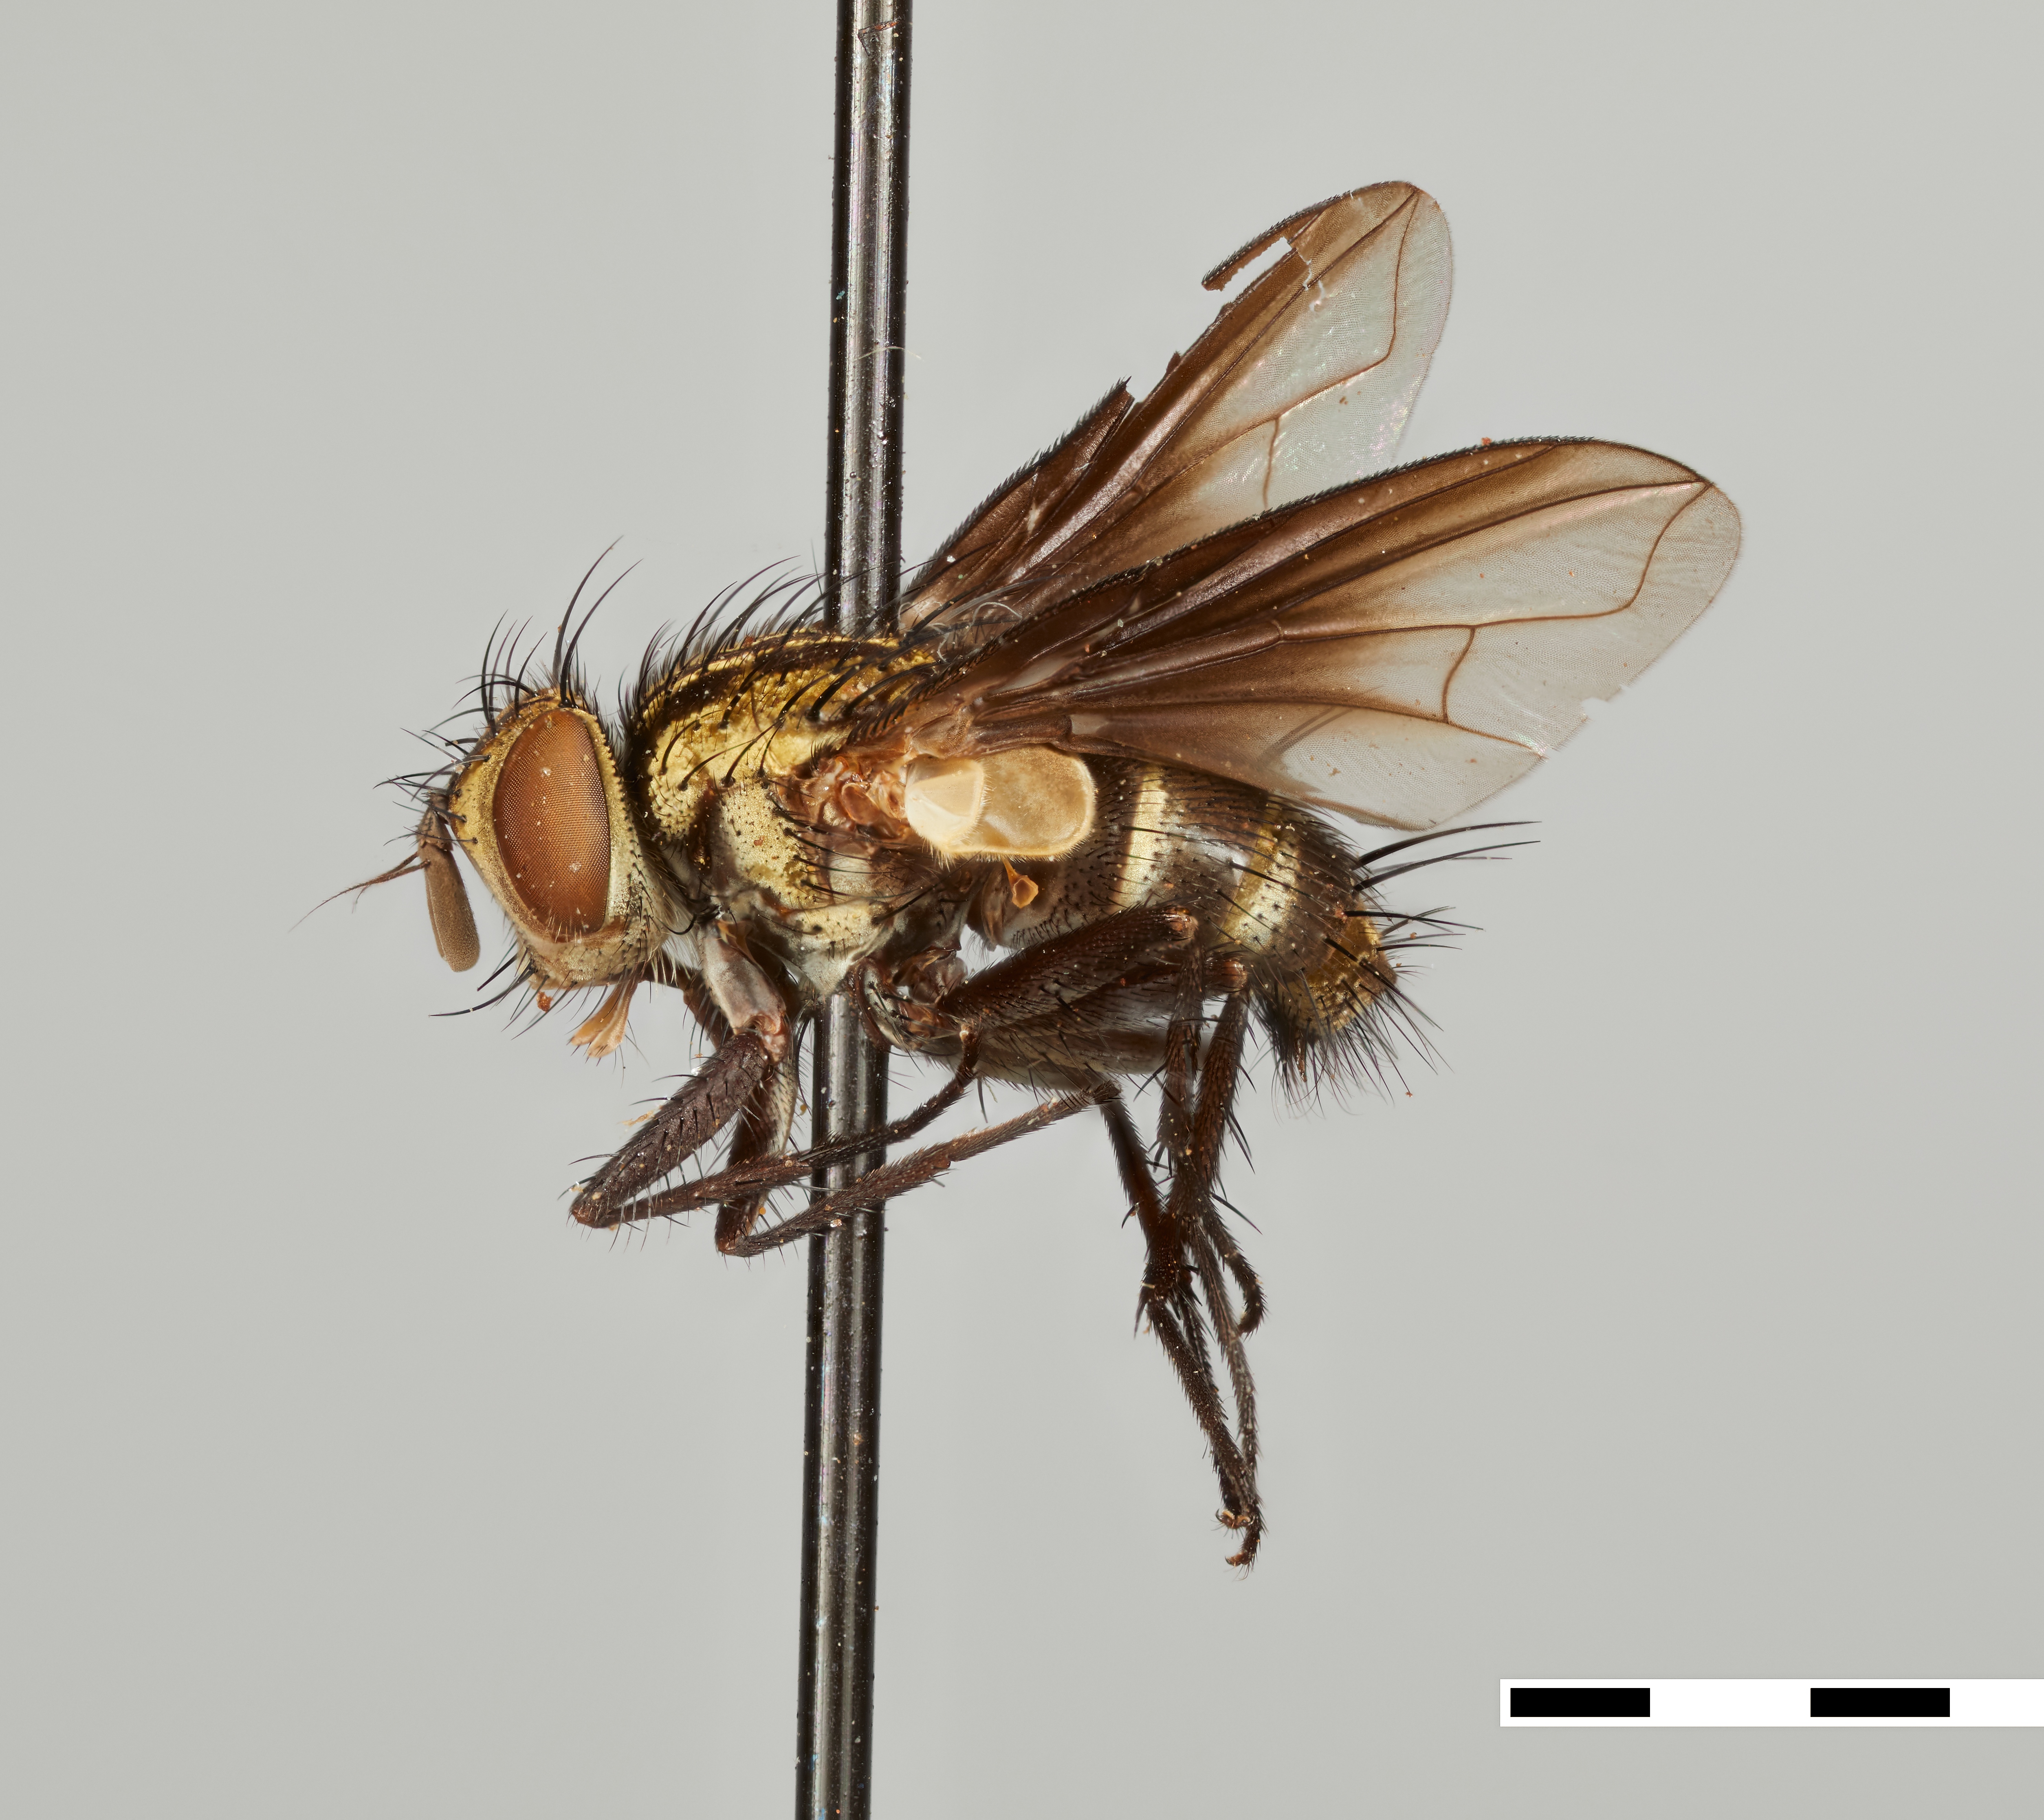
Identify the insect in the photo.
Sturmioactia auronigra
